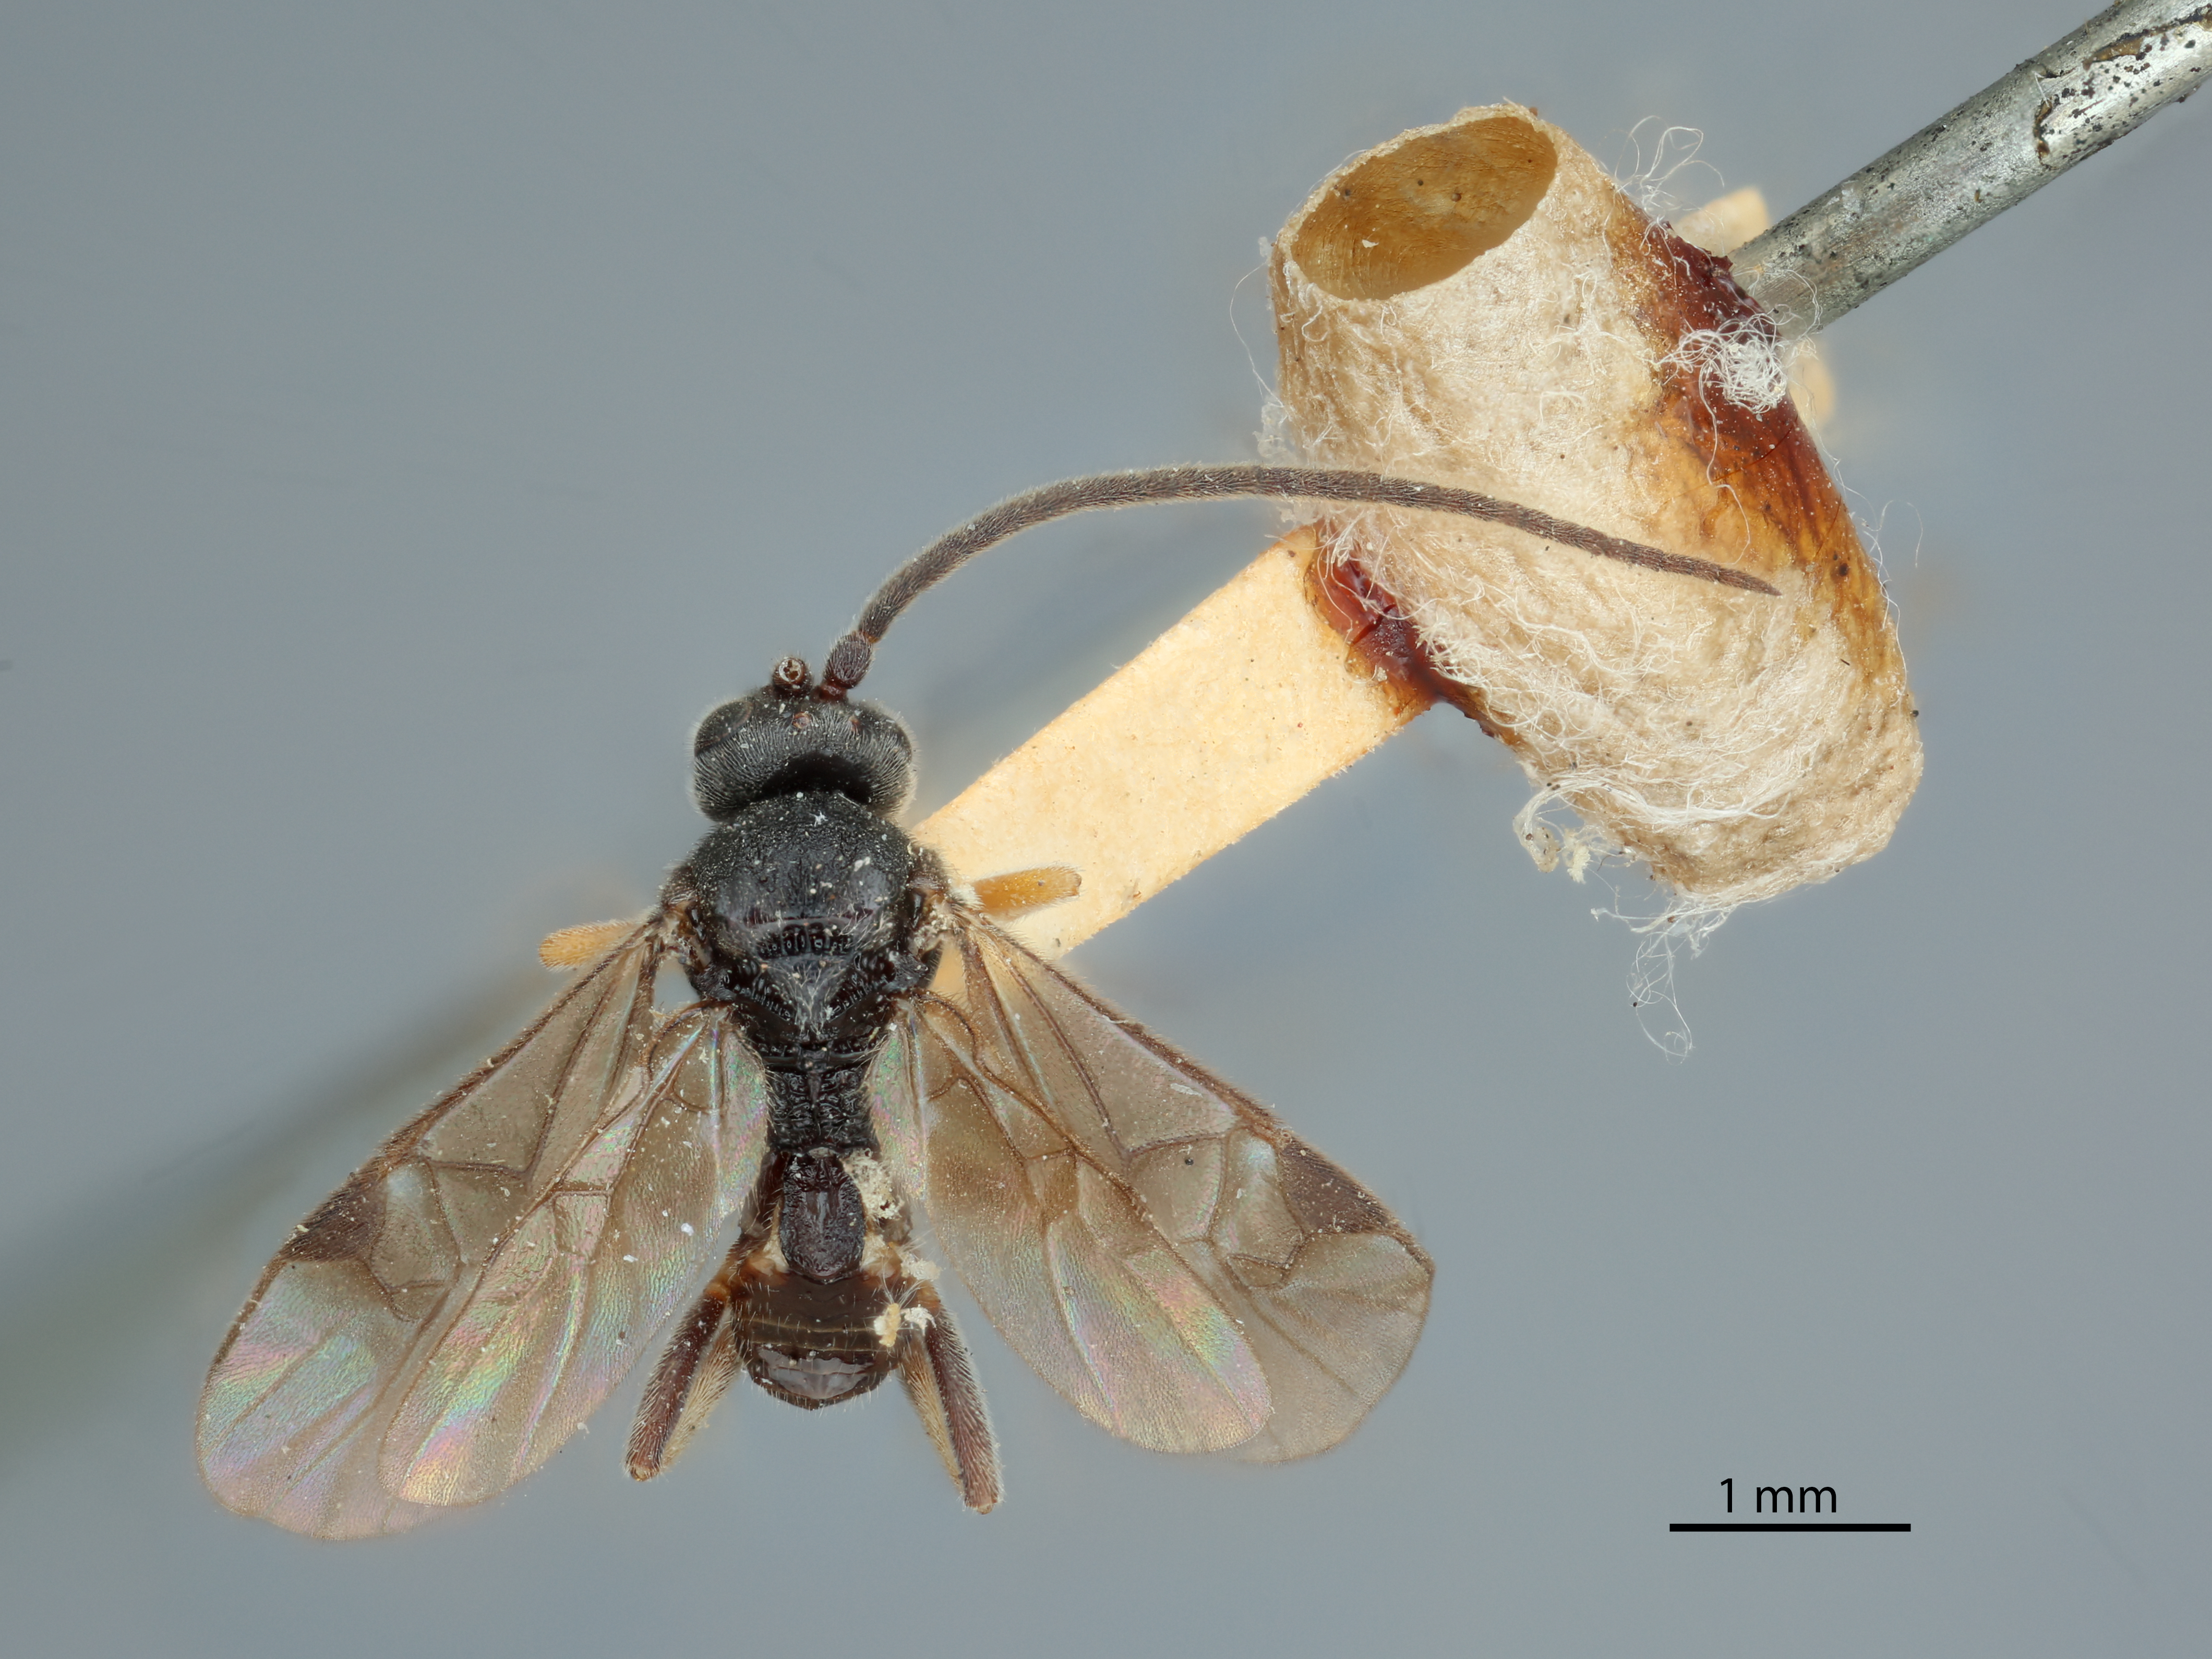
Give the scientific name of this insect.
Microplitis atamiensis
